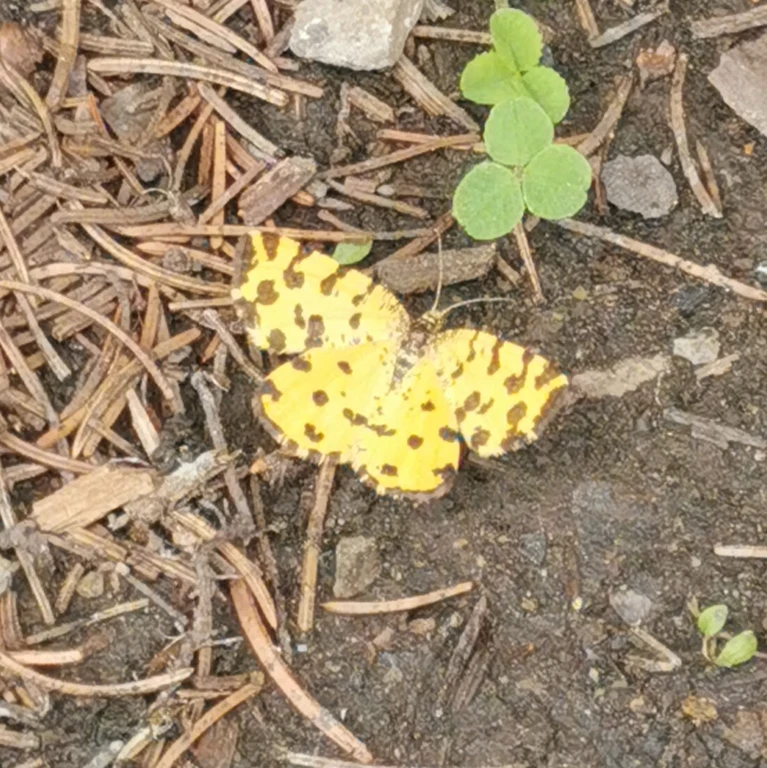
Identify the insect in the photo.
Pseudopanthera macularia
